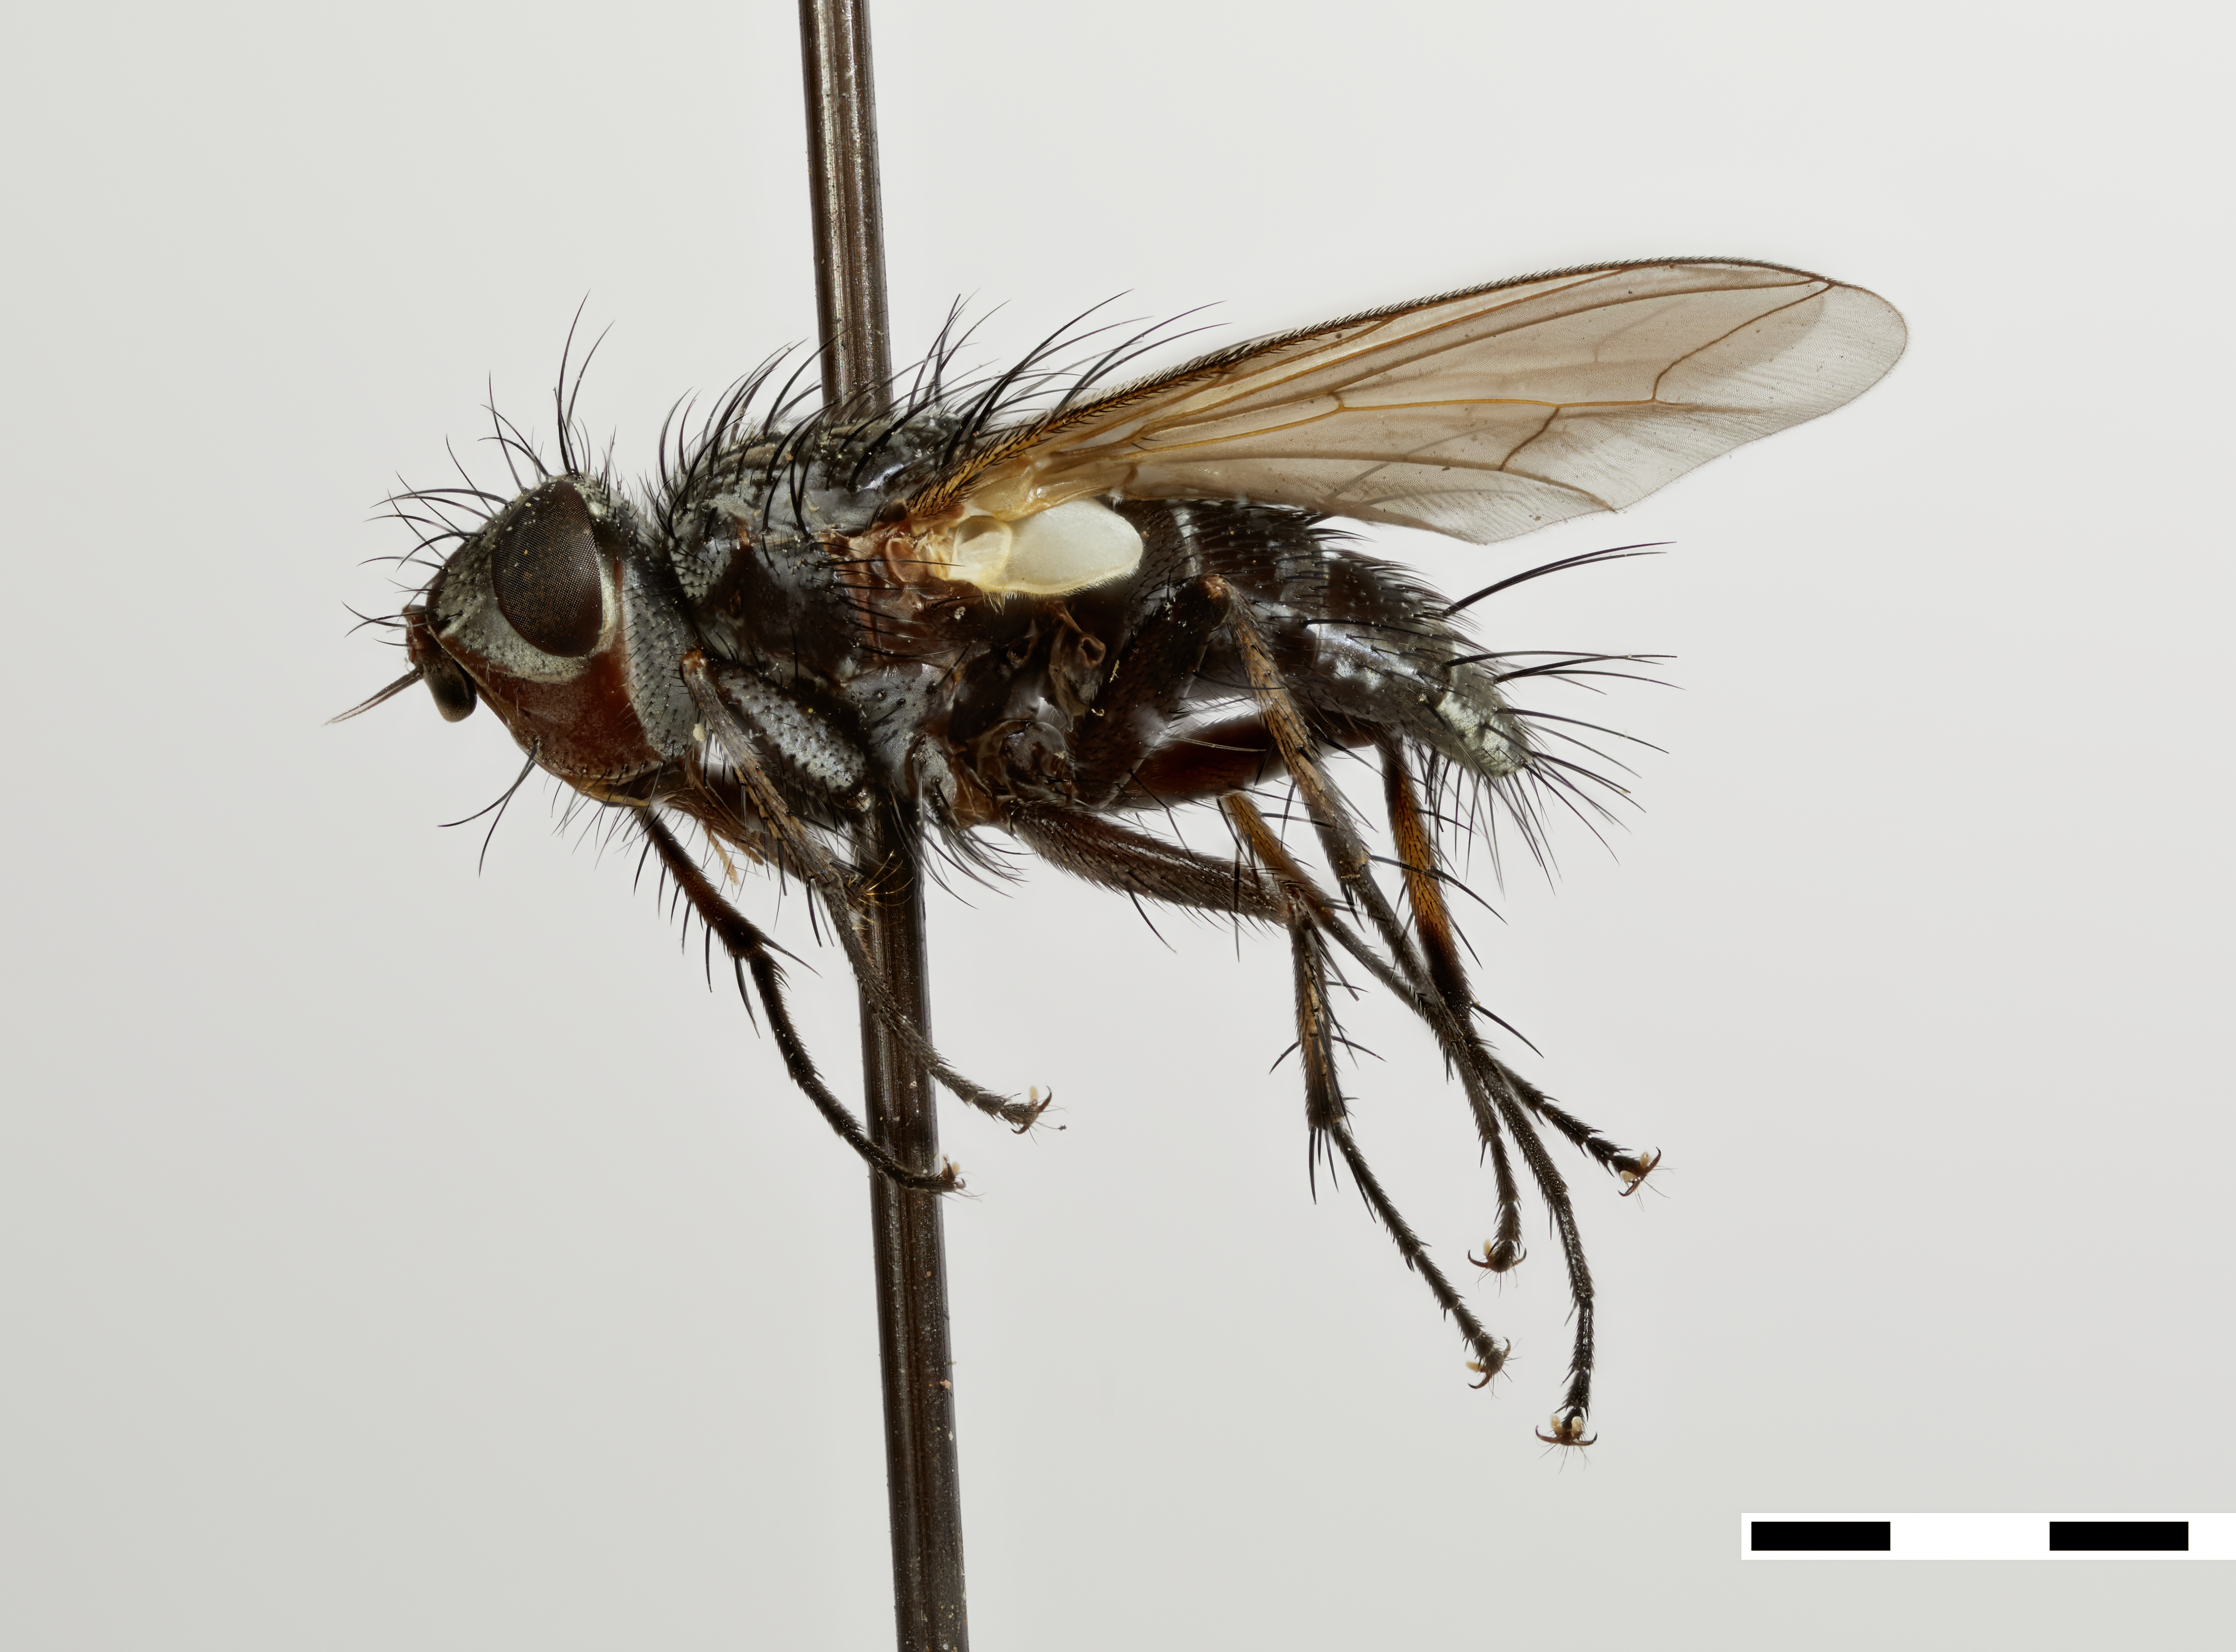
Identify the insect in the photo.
Microphthalma cuzcana
